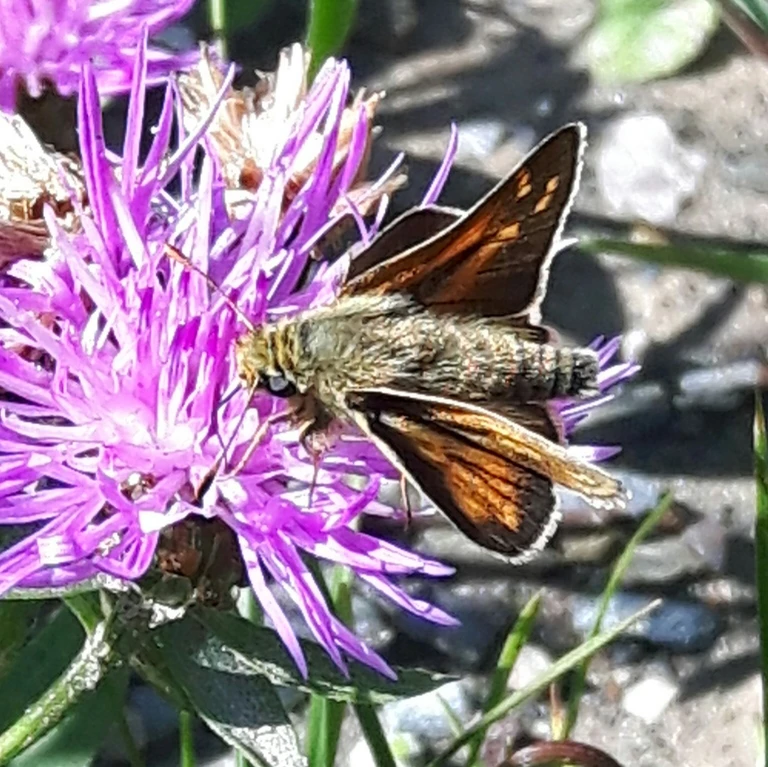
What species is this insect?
Hesperia comma
